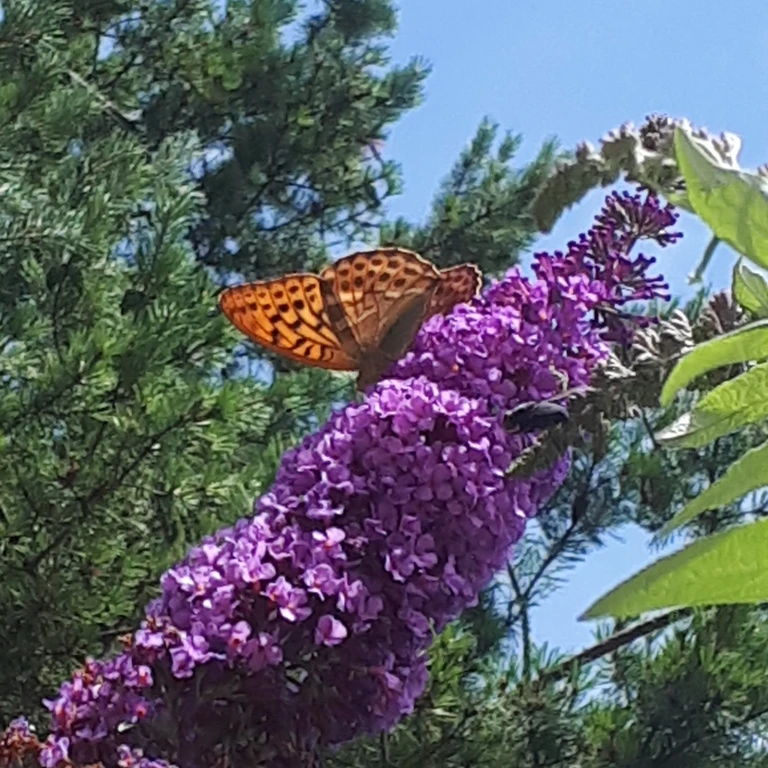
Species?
Argynnis paphia
